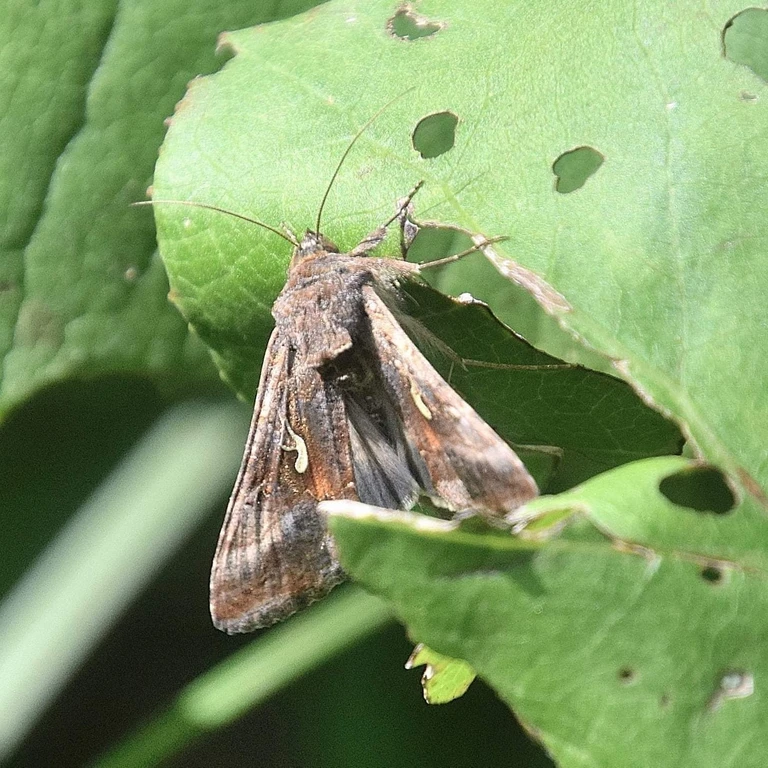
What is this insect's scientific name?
Autographa gamma
